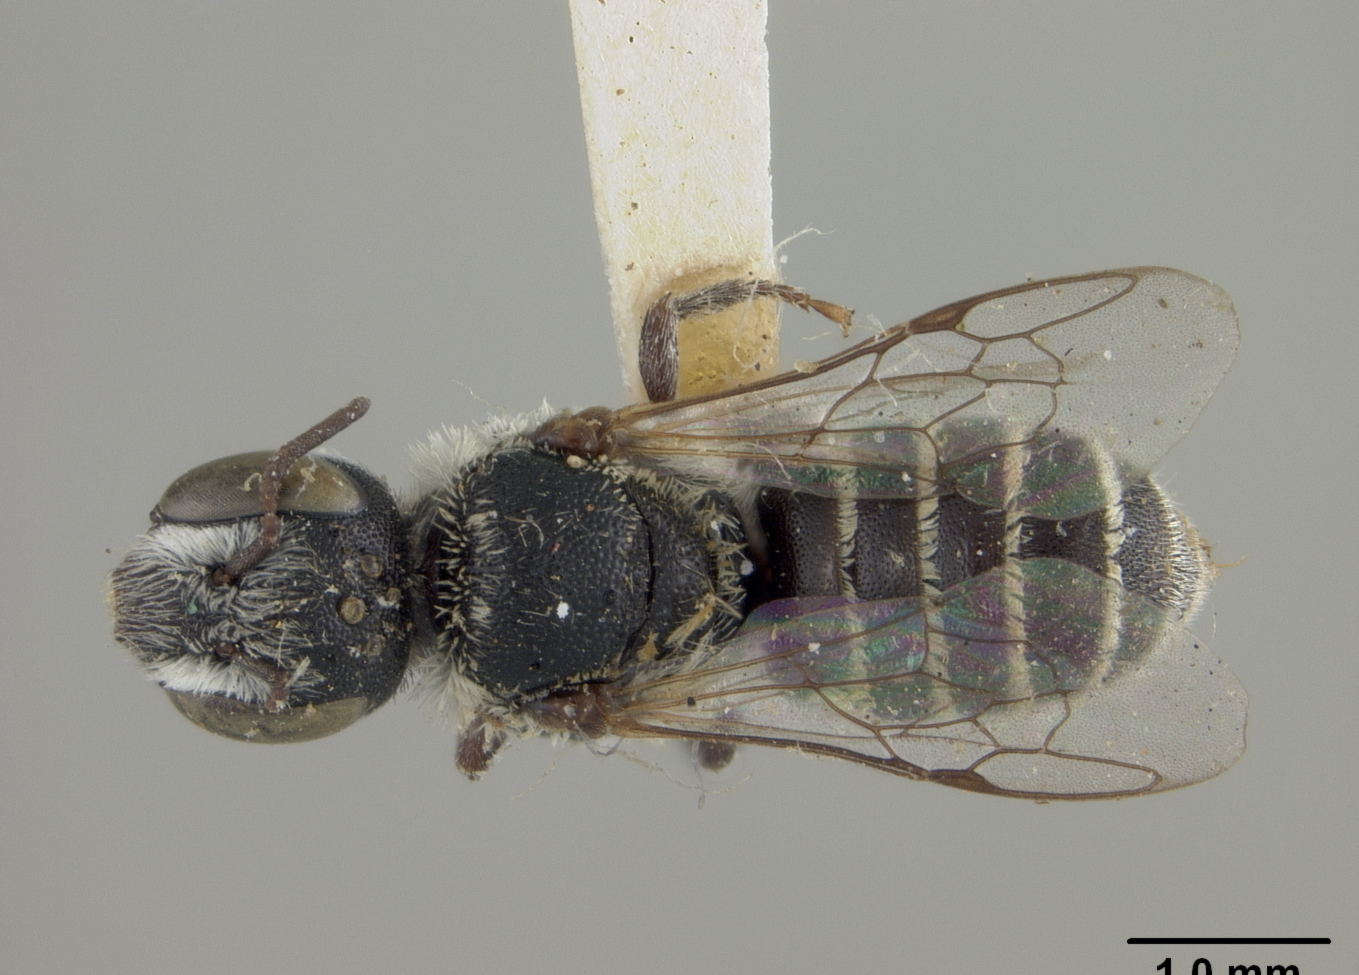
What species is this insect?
Ashmeadiella schwarzi
